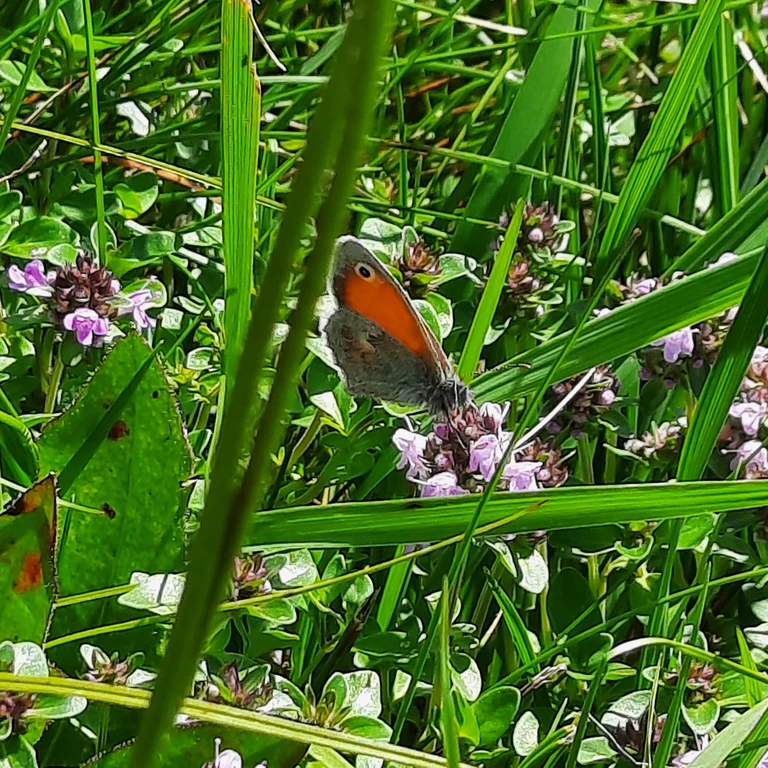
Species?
Coenonympha pamphilus
